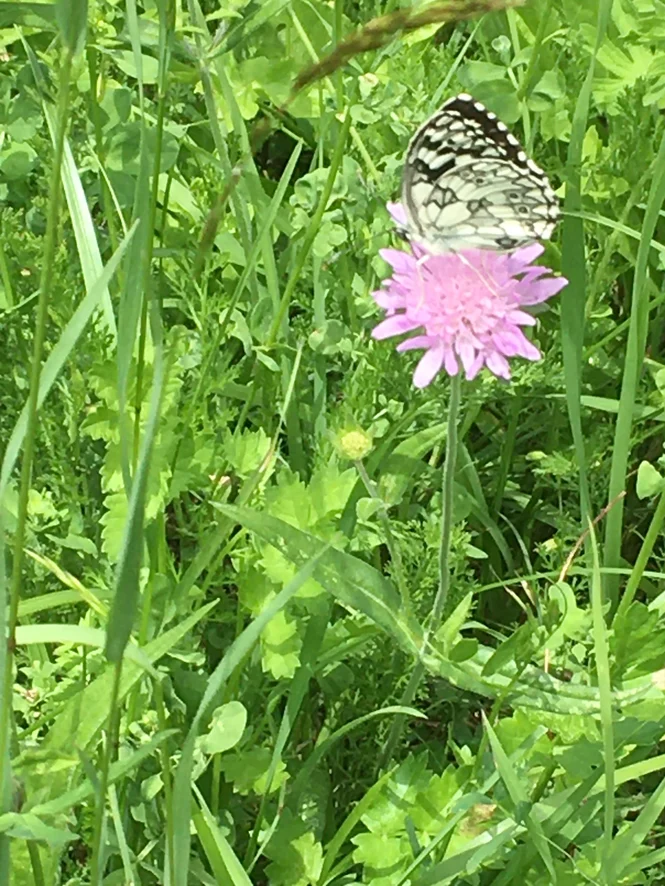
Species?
Melanargia galathea
